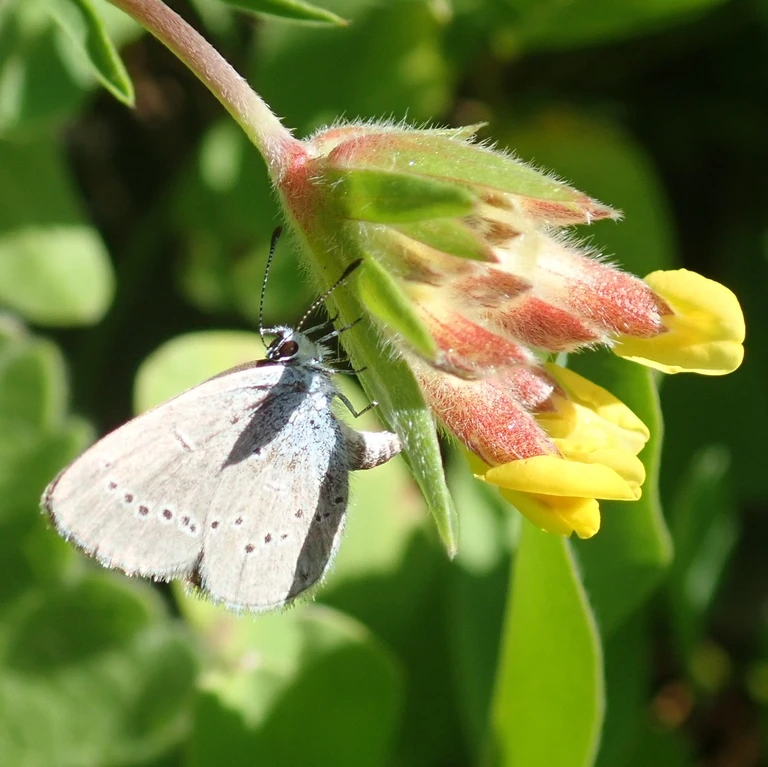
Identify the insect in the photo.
Cupido minimus
